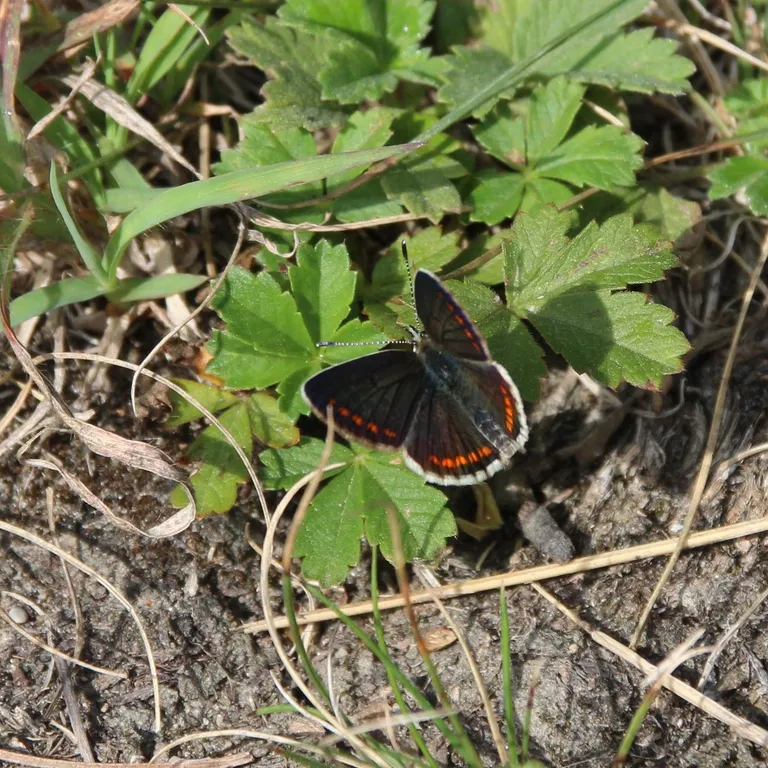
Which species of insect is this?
Aricia agestis/artaxerxes
